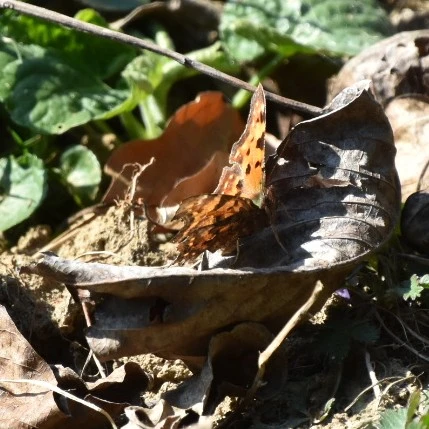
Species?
Polygonia c-album
